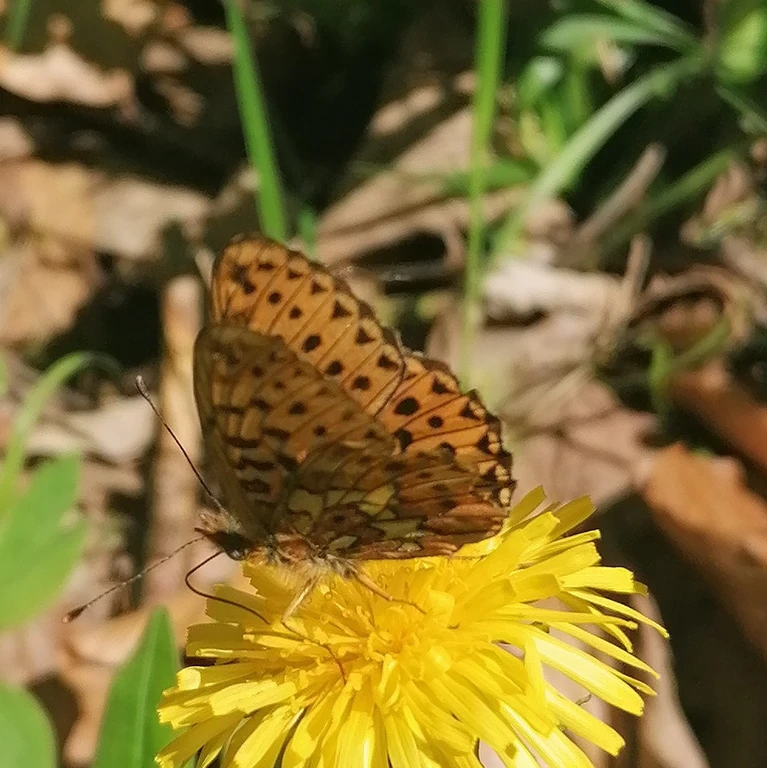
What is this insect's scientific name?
Boloria euphrosyne (also Clossiana euphrosyne)
